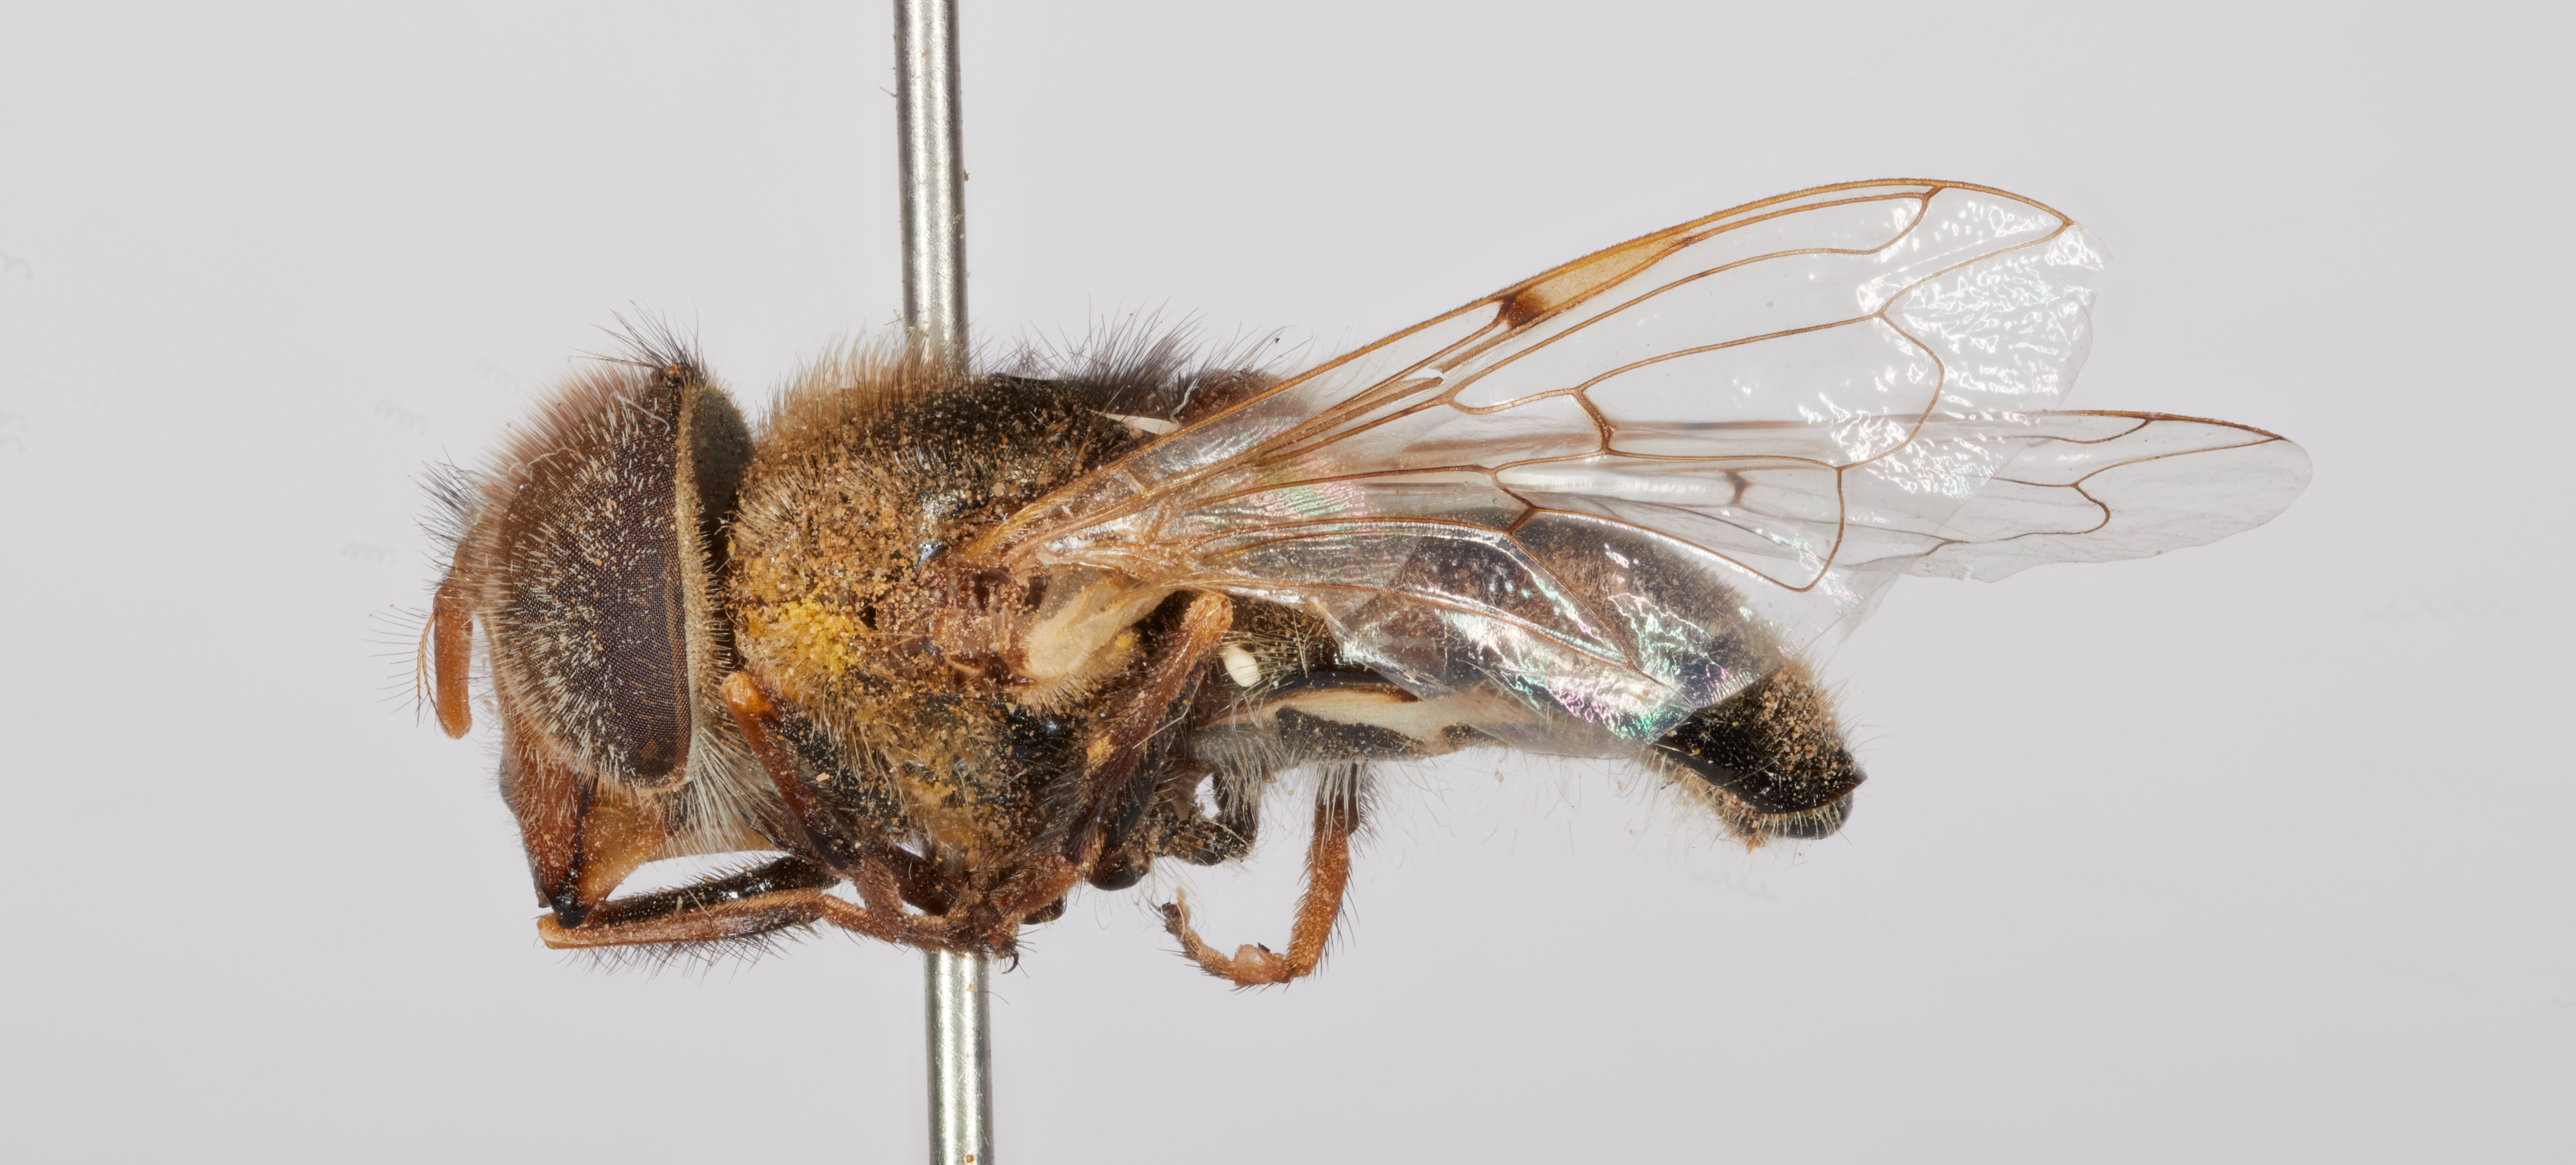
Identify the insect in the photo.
Lepidosis smithae
